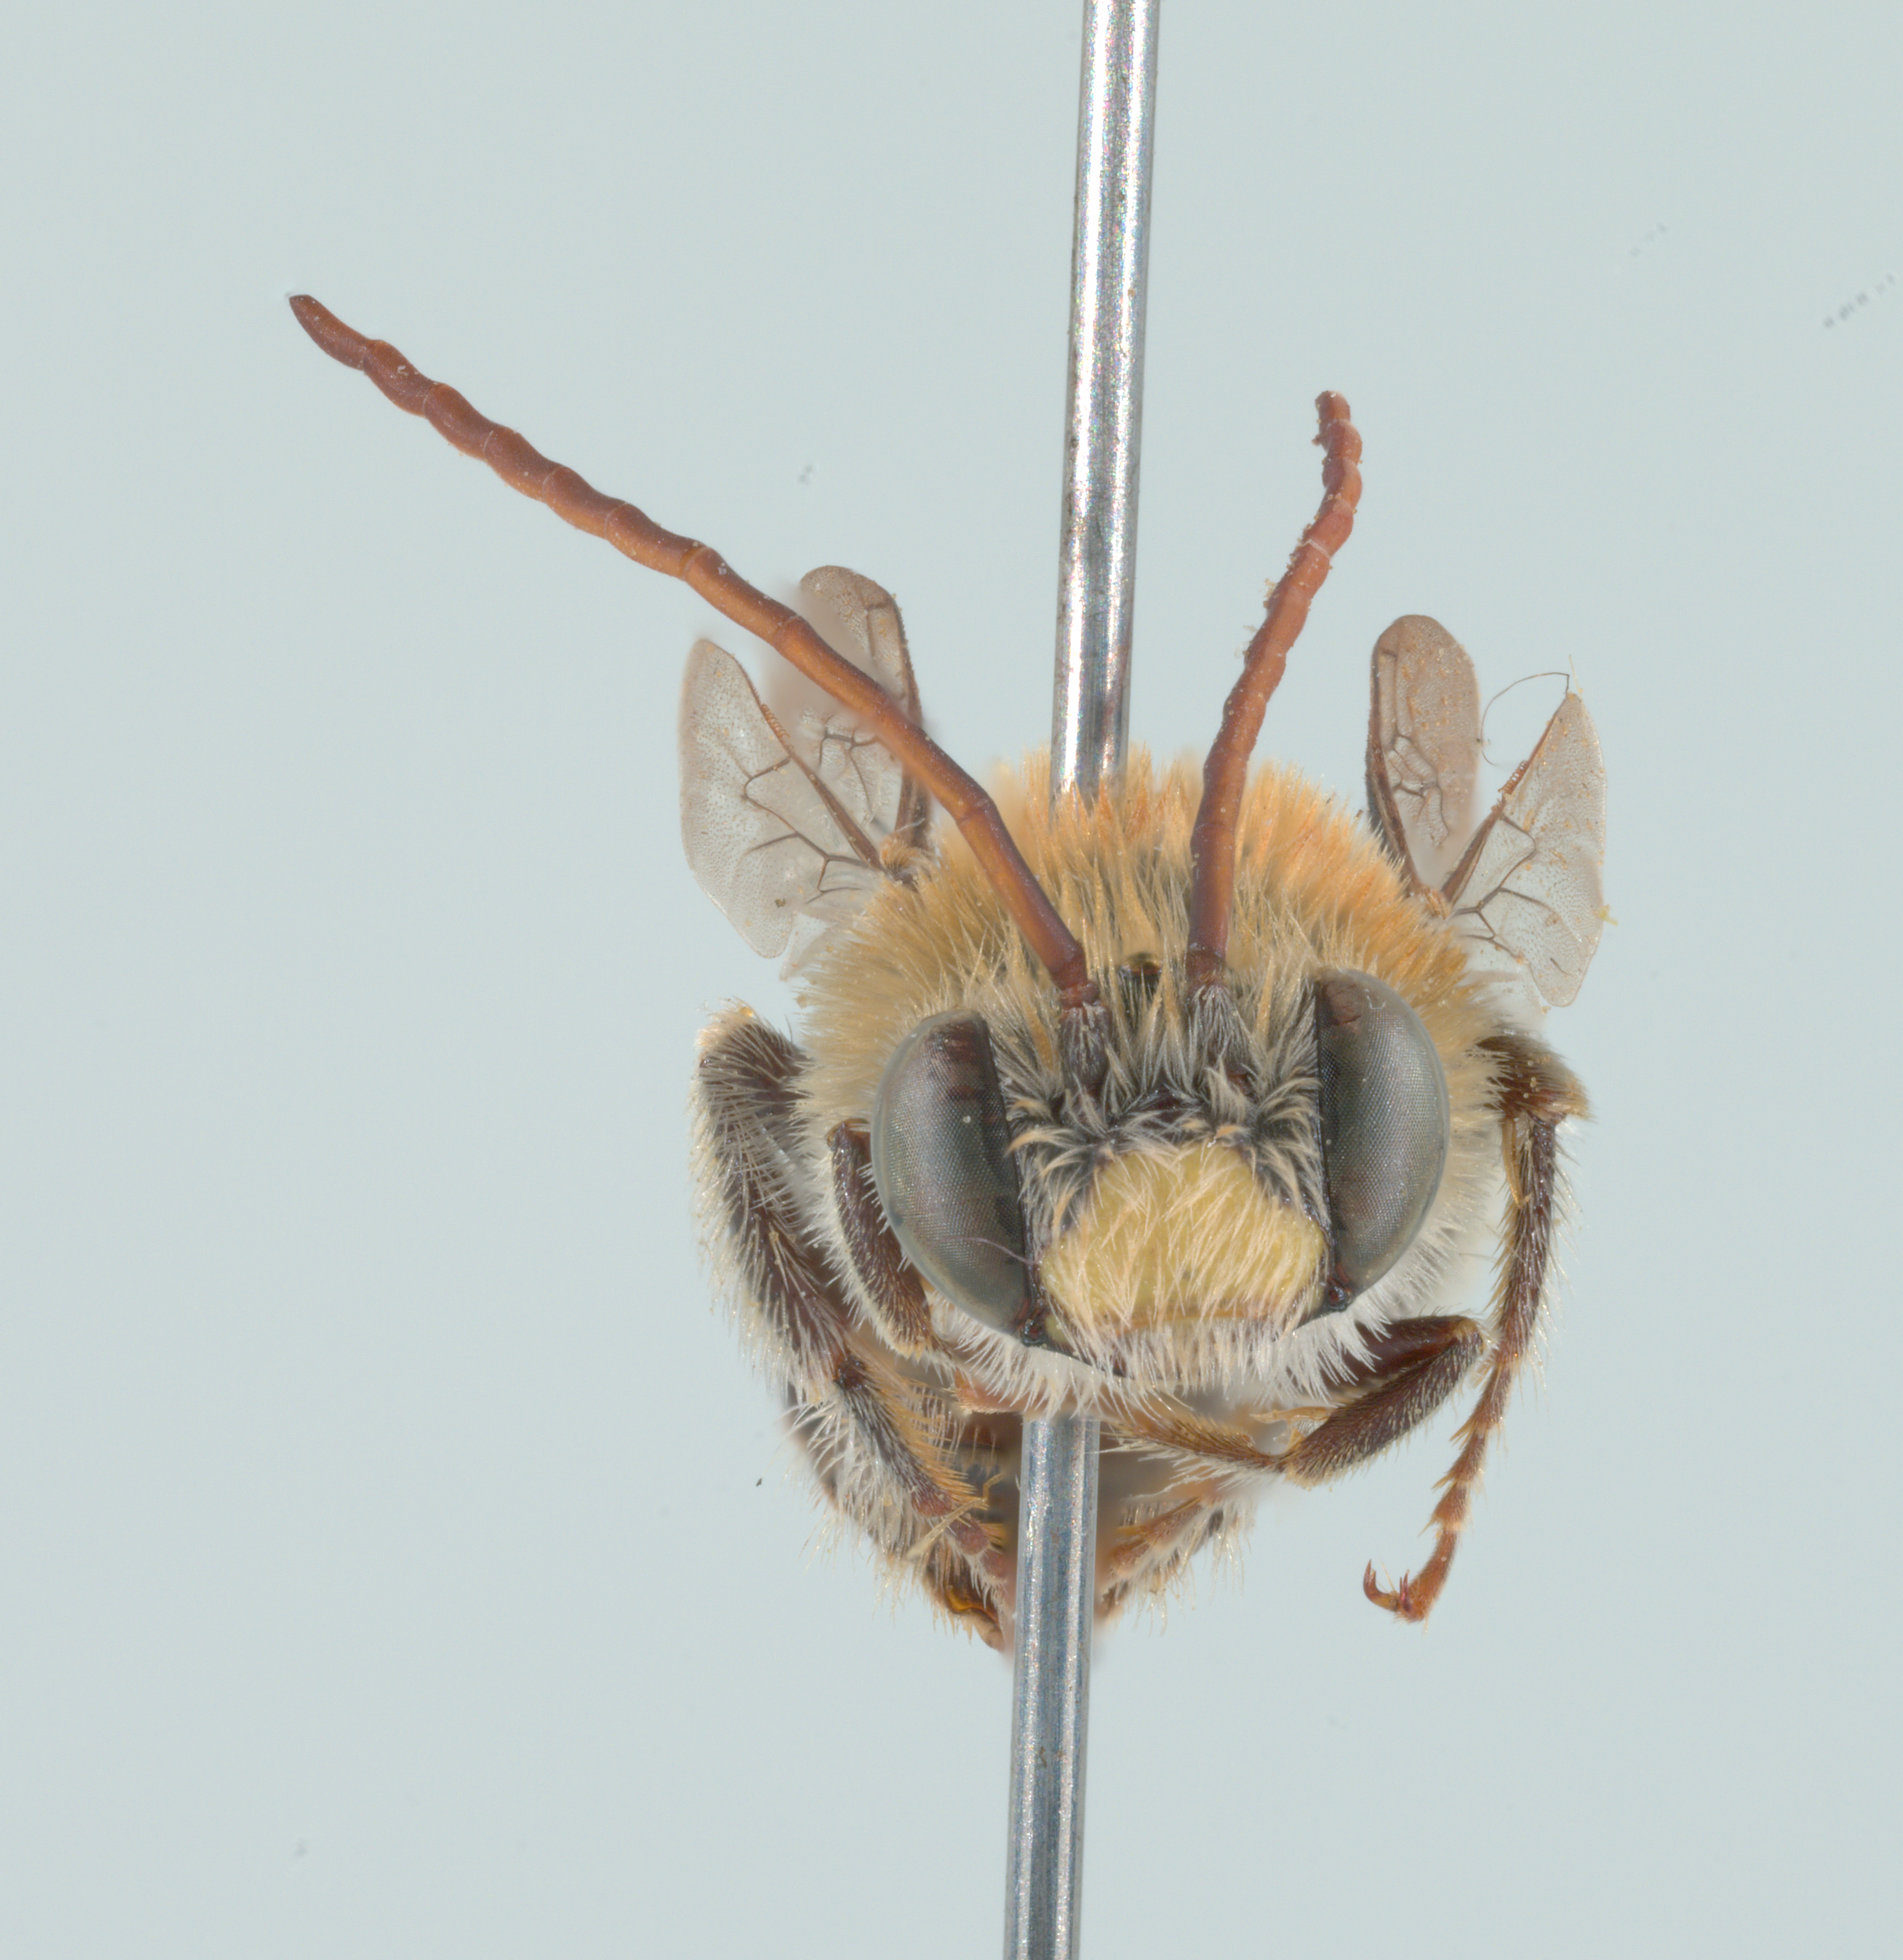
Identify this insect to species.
Xenoglossa perconcinna
